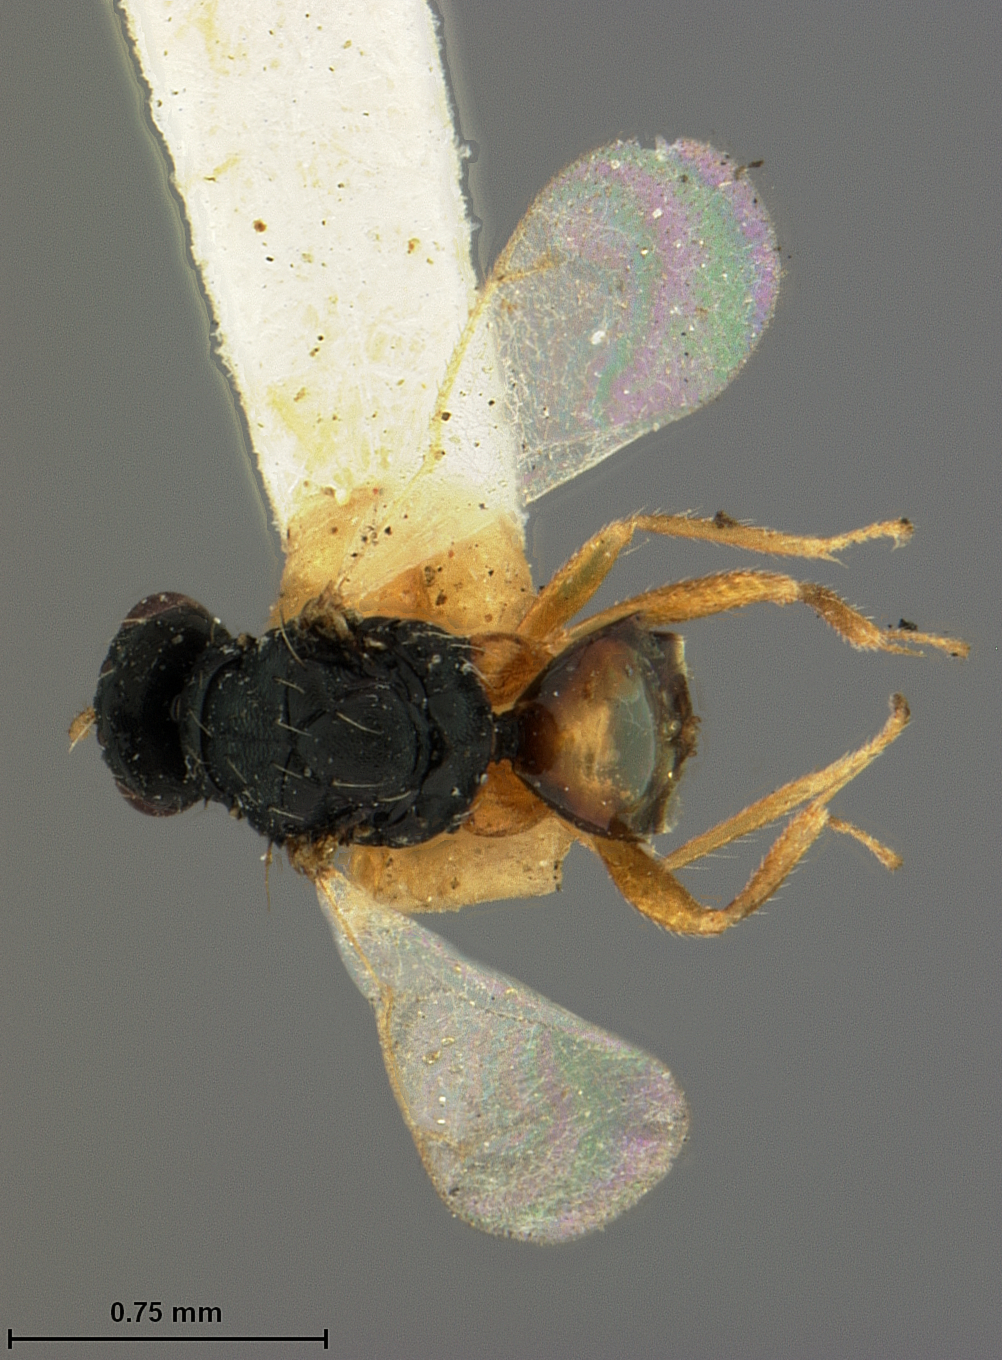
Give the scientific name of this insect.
Euplectrus marginatus
